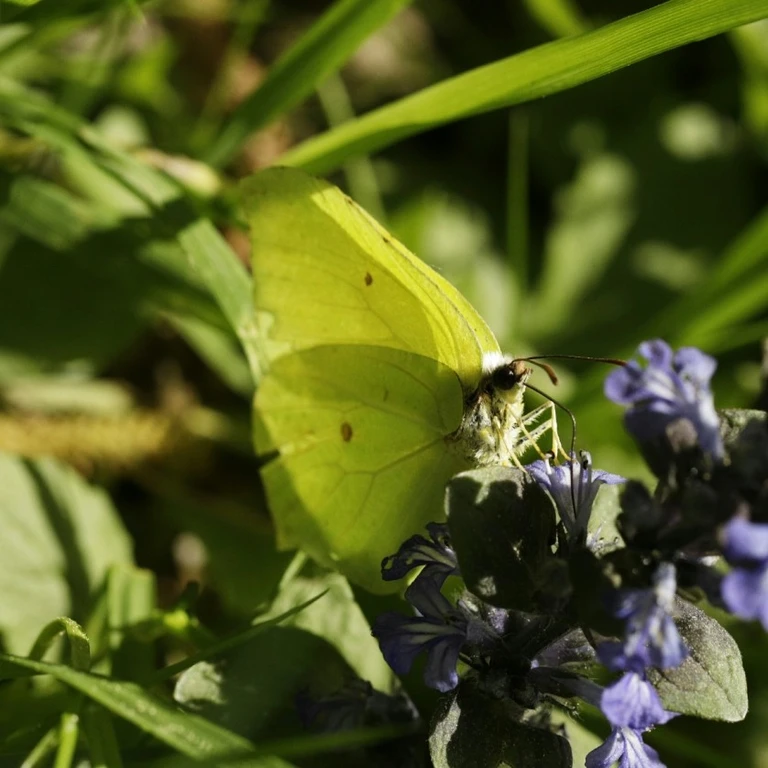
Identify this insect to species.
Gonepteryx rhamni
